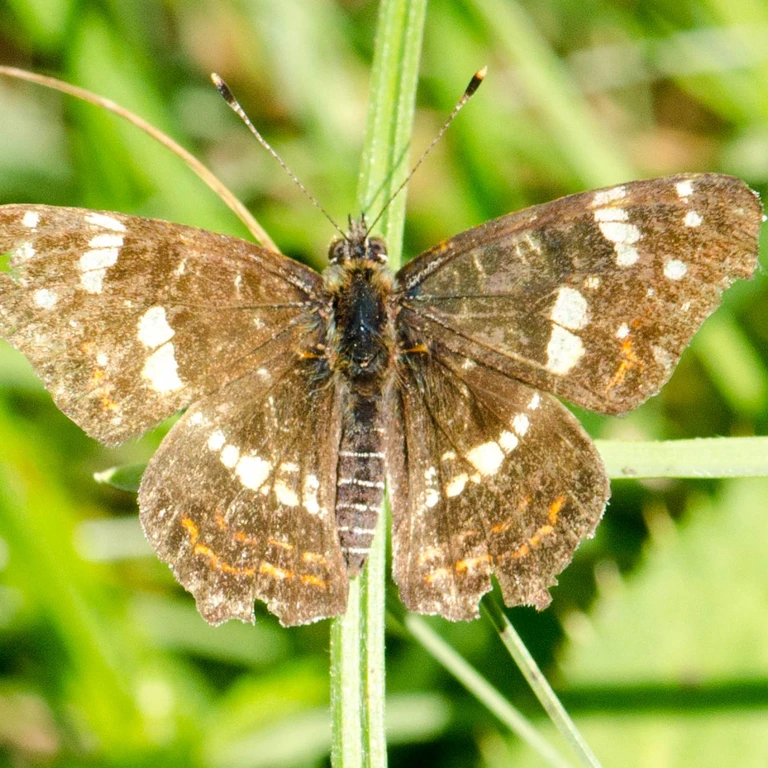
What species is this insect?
Araschnia levana
